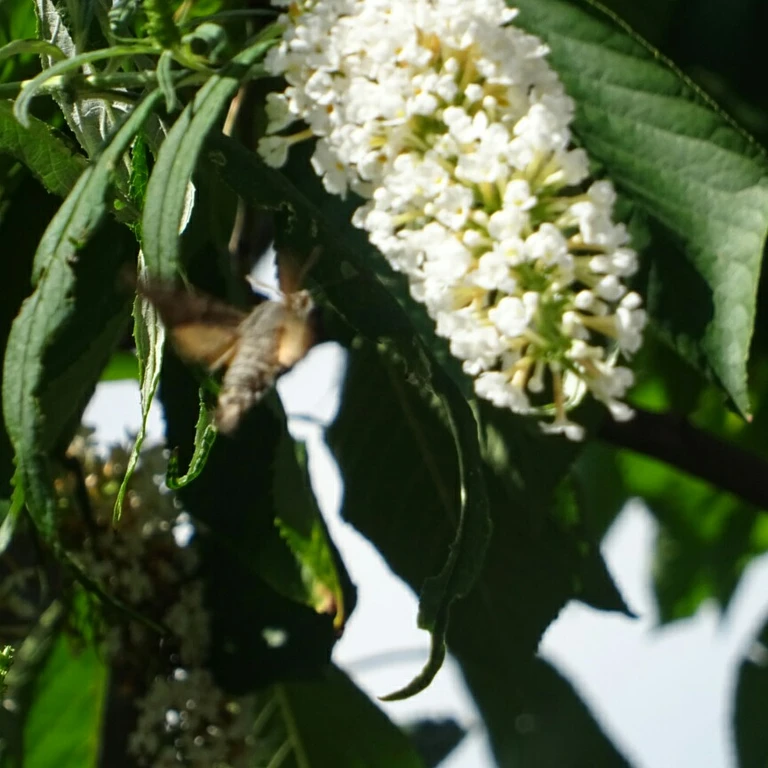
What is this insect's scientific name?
Macroglossum stellatarum
